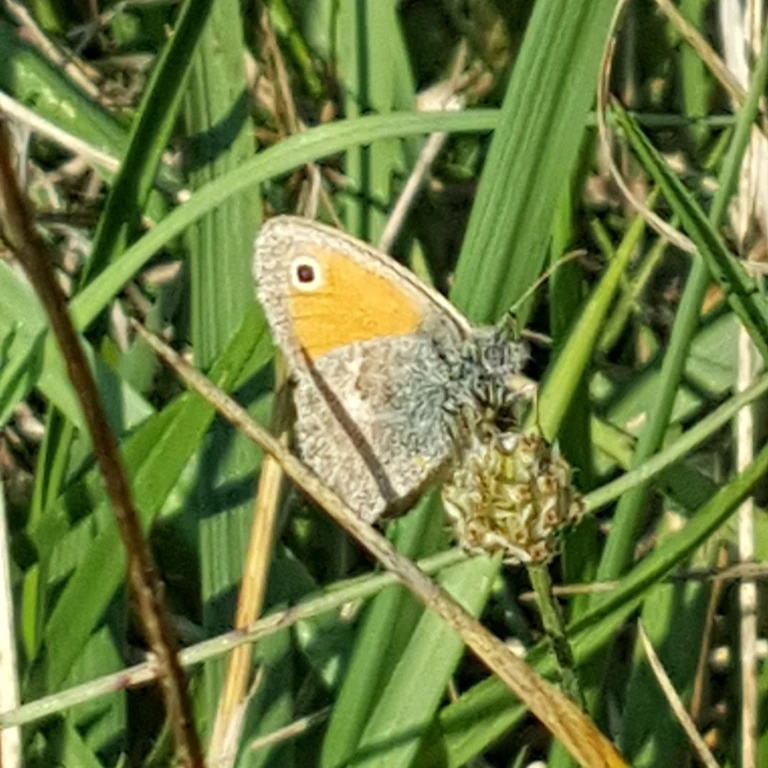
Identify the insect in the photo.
Coenonympha pamphilus
